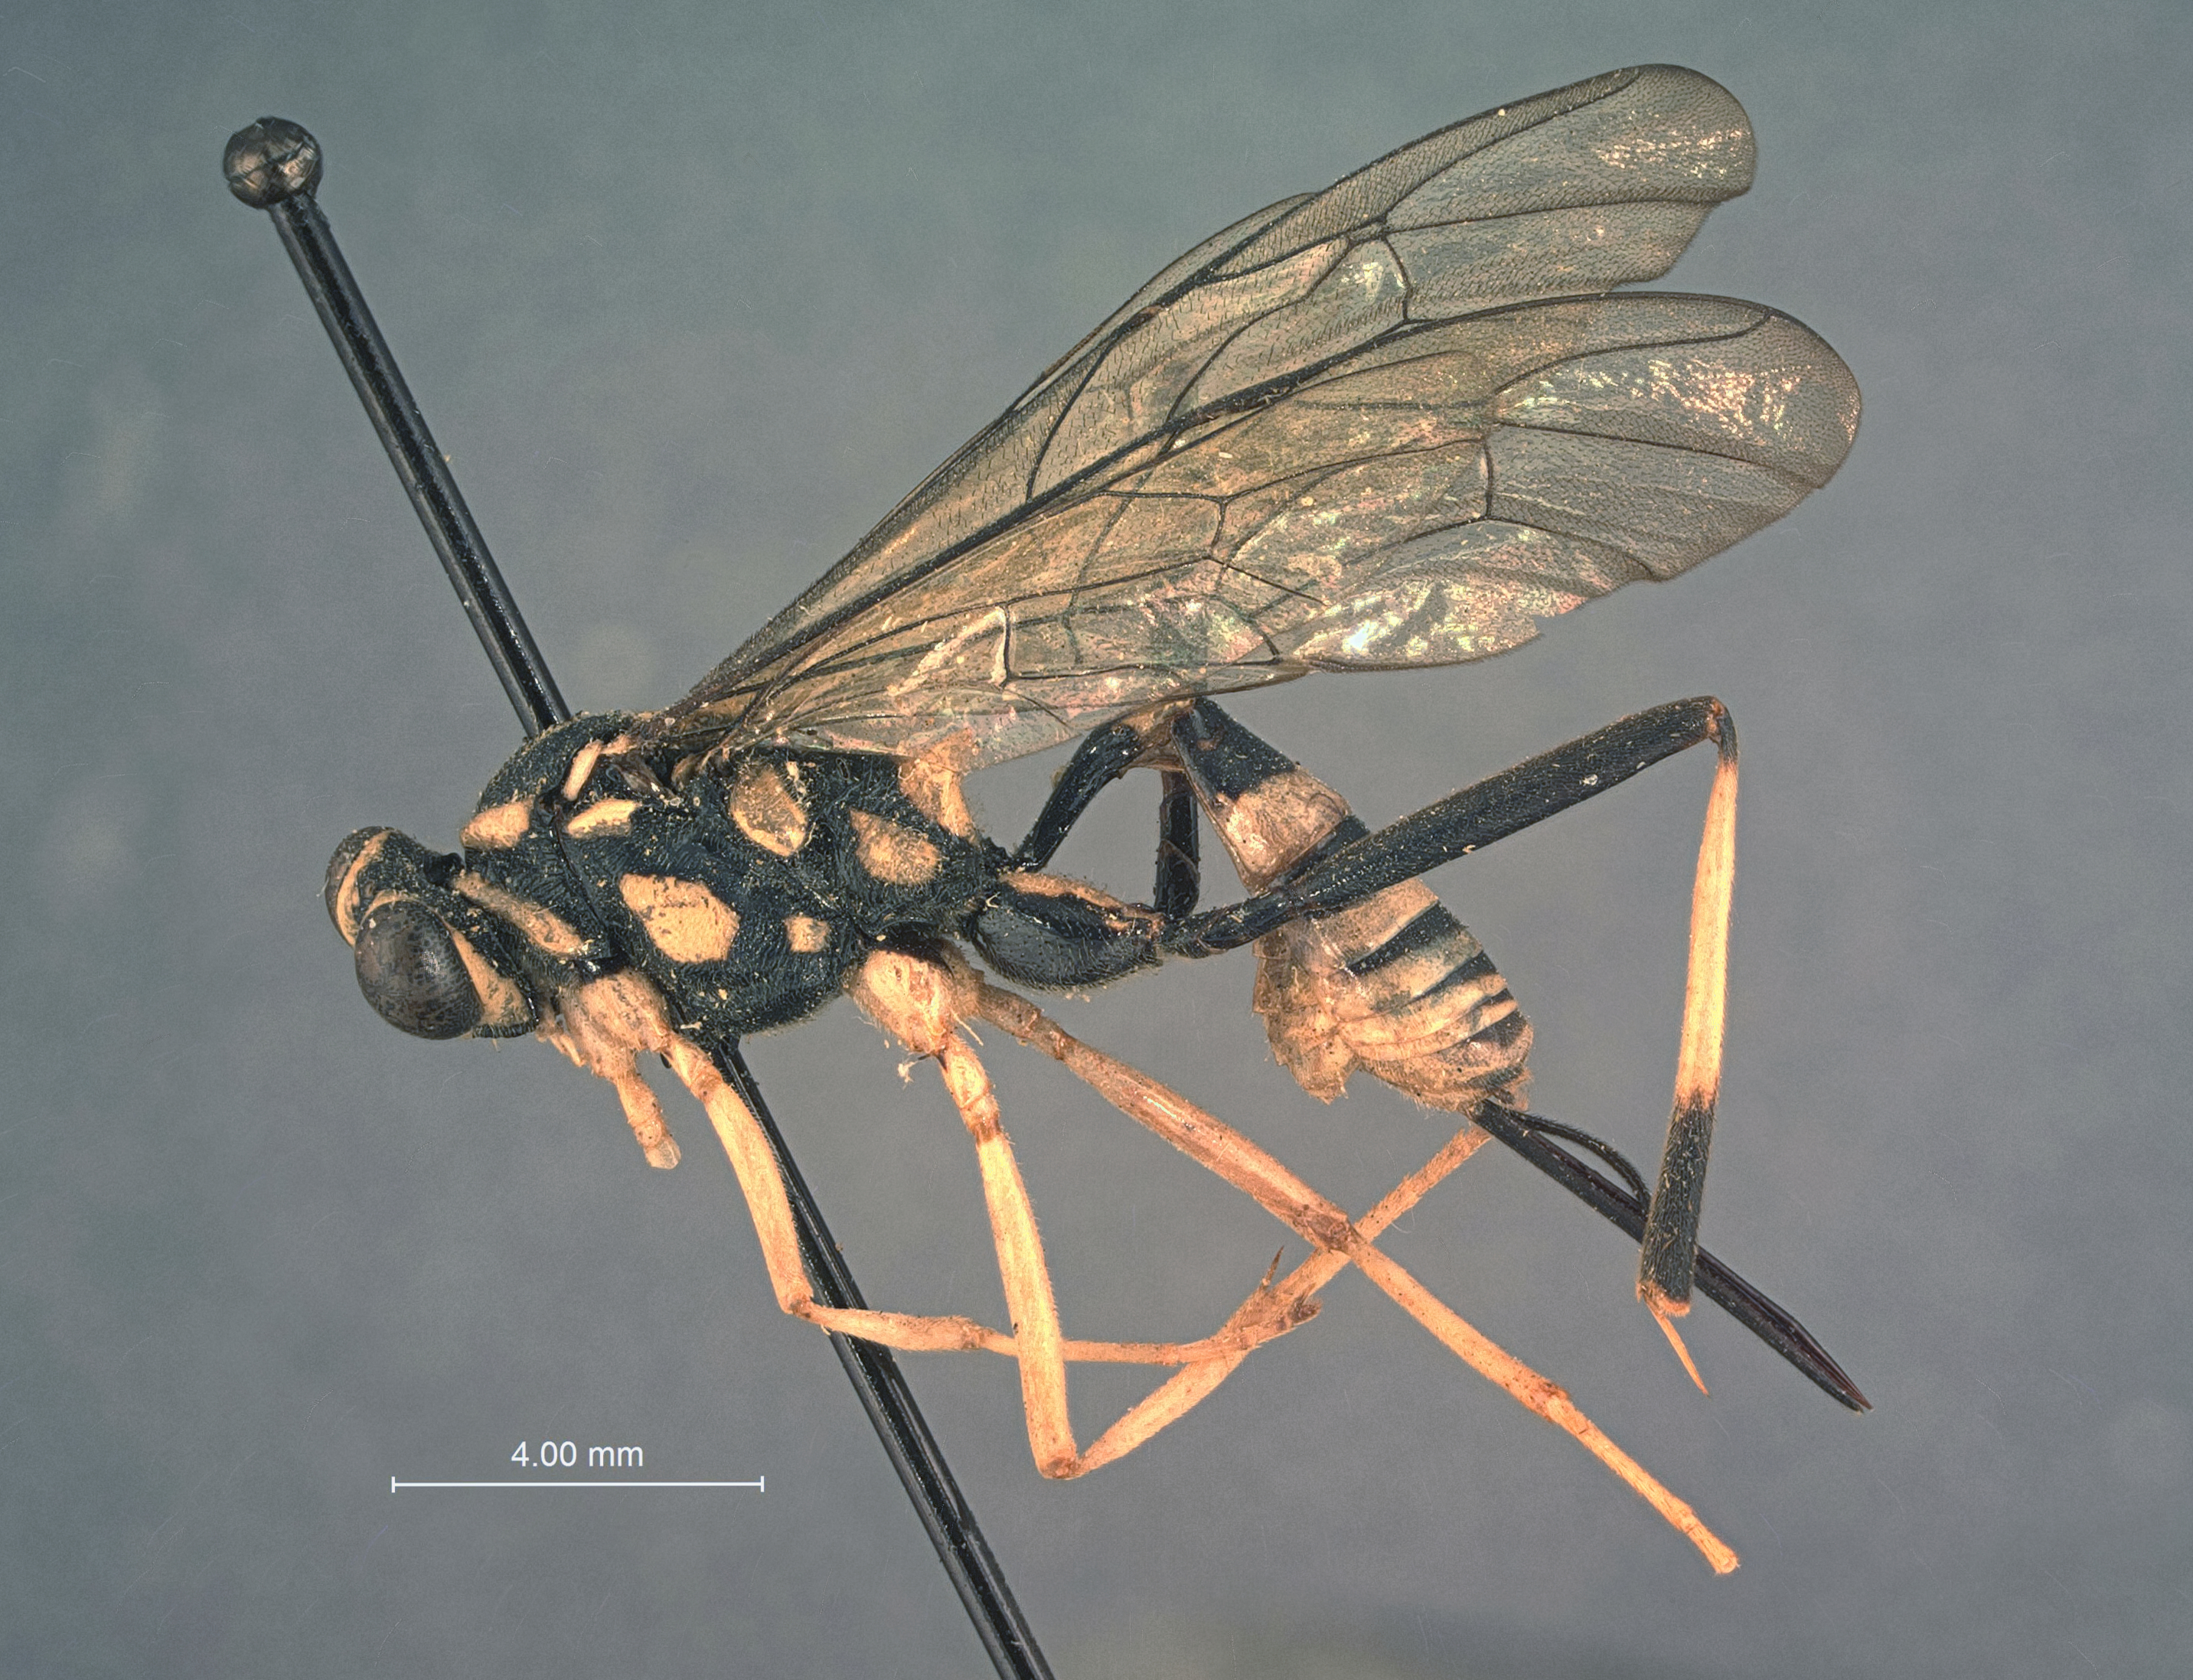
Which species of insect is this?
Cryptanura apophysis
